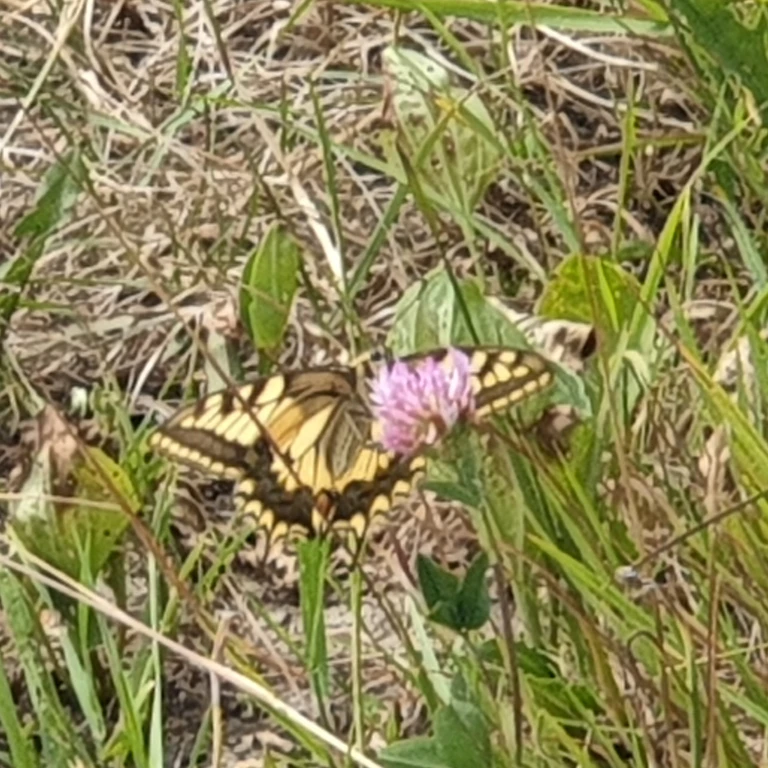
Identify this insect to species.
Papilio machaon
